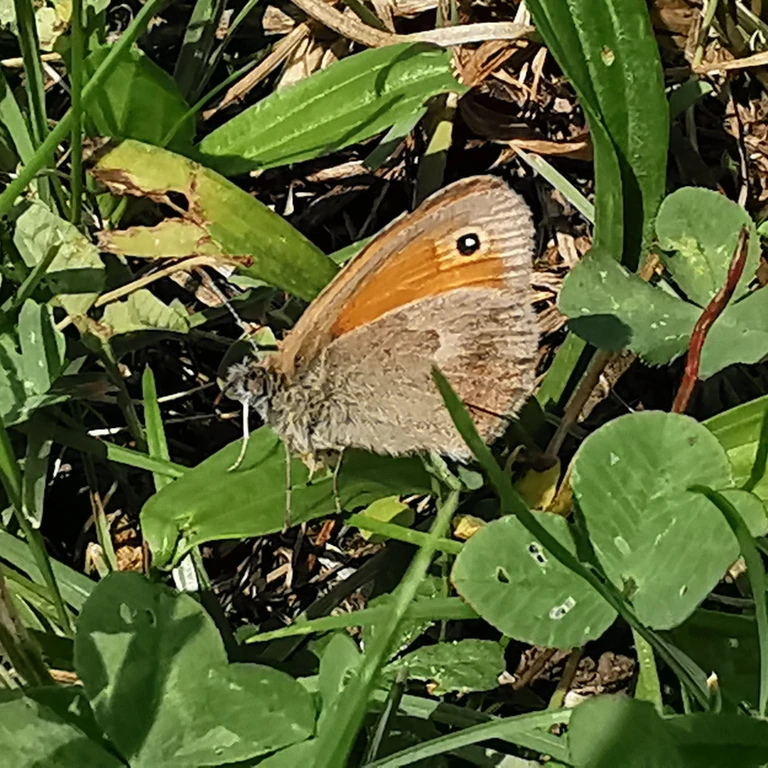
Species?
Coenonympha pamphilus
